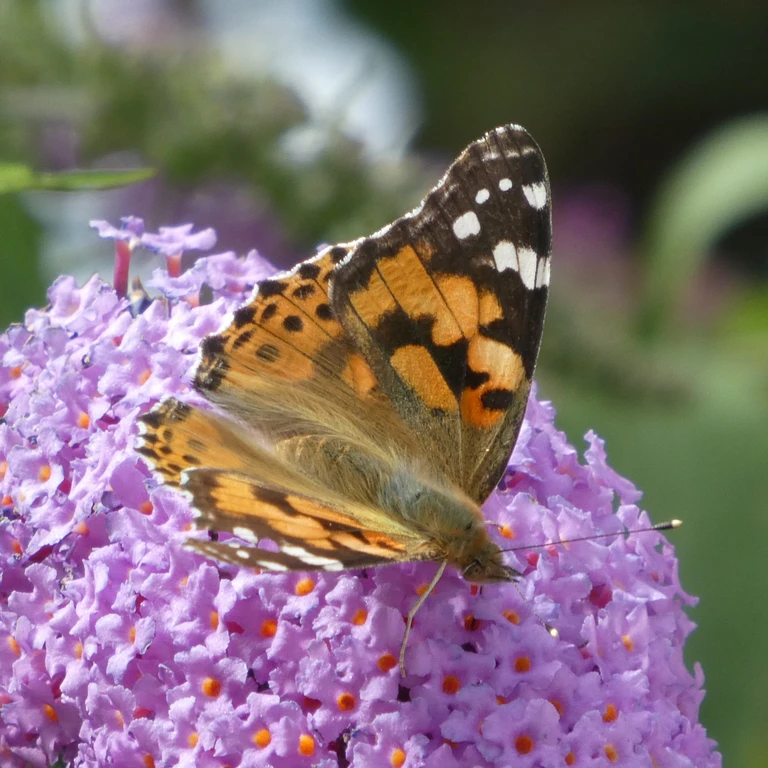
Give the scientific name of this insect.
Vanessa cardui
